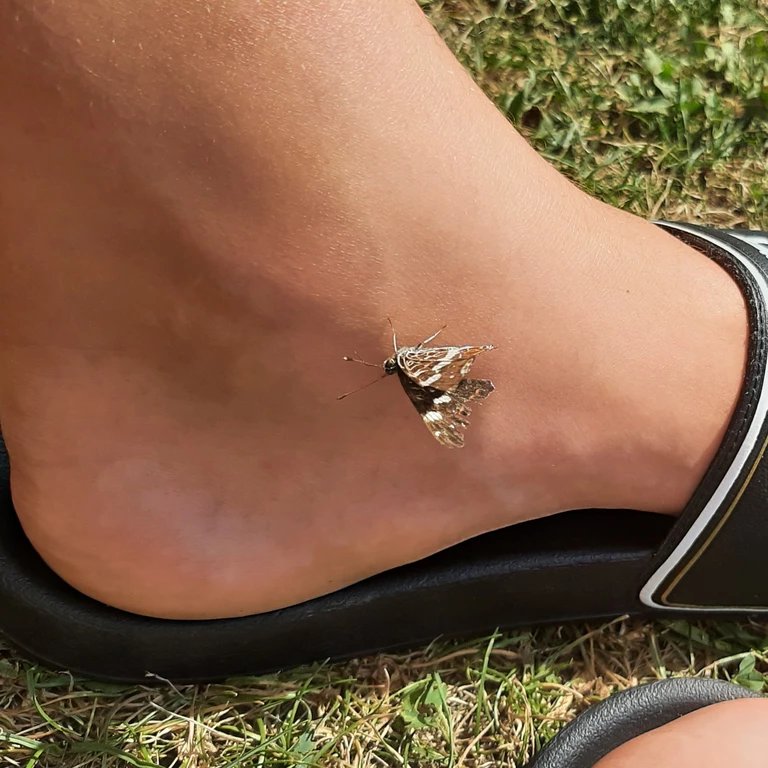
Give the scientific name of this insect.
Araschnia levana
